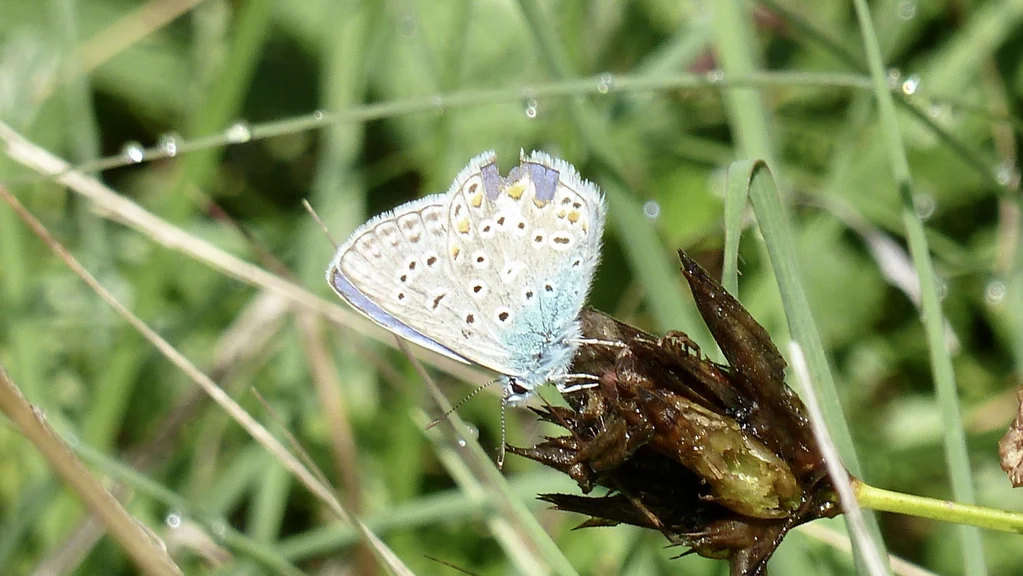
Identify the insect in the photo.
Polyommatus icarus
